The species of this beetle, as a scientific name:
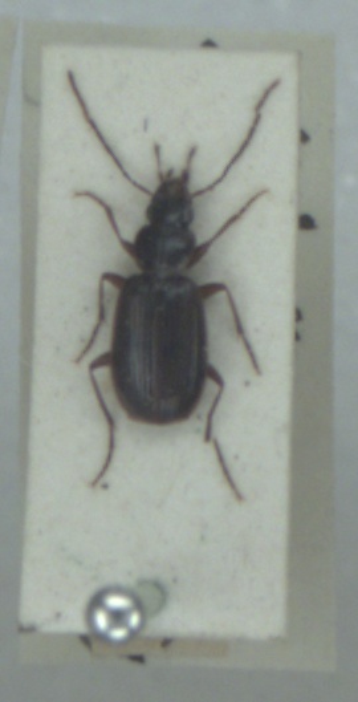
Badister dilatatus
